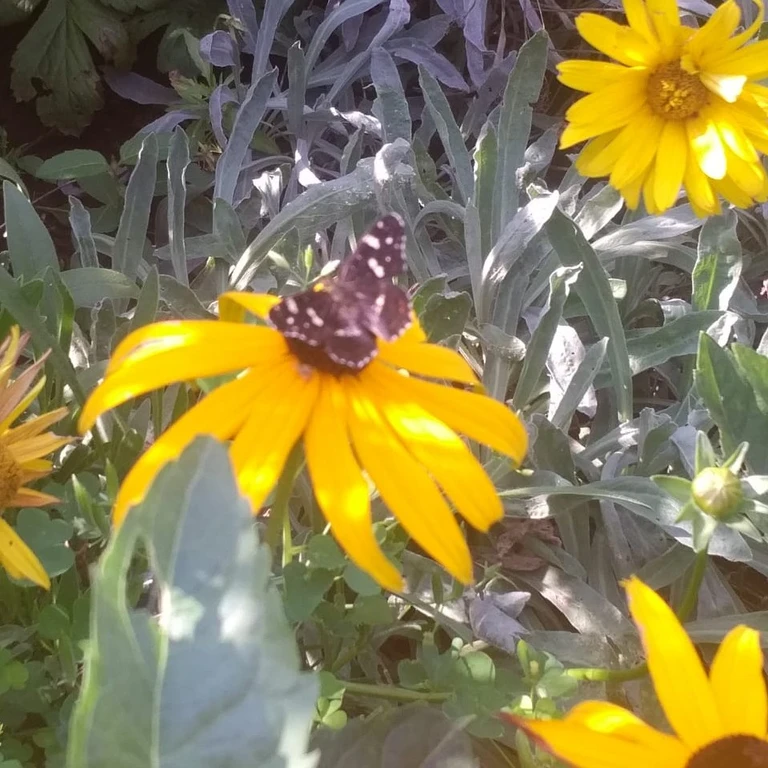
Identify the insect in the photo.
Araschnia levana
